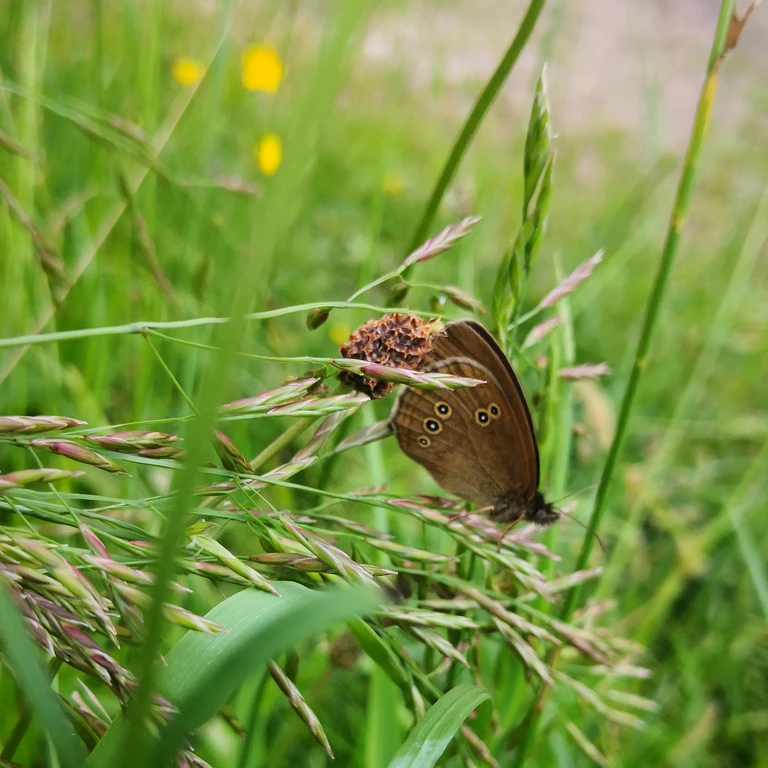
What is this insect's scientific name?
Aphantopus hyperantus
